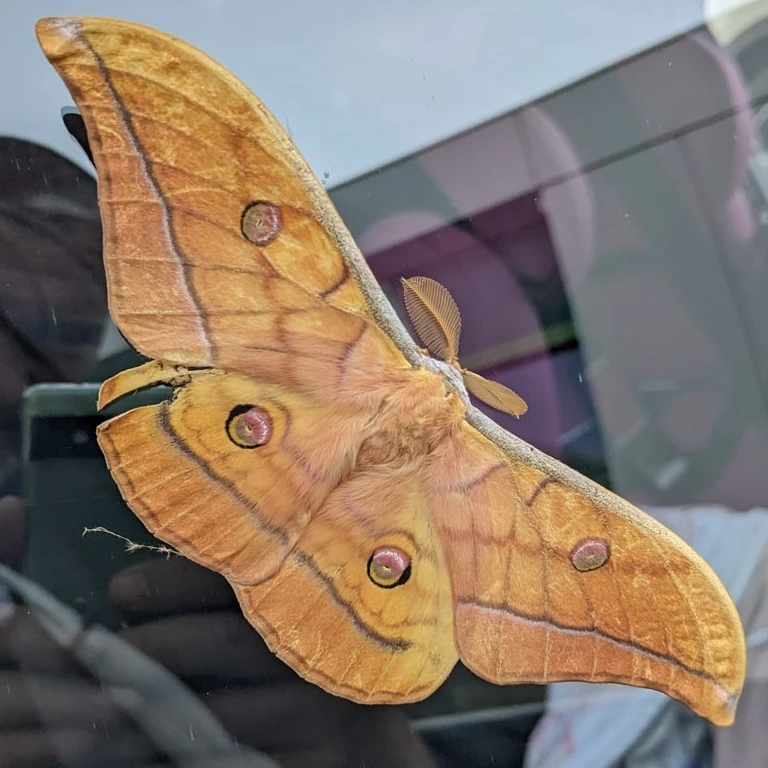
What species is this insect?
Antheraea yamamai
